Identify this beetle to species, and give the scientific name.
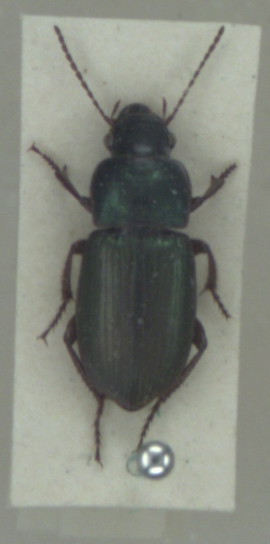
Harpalus affinis
